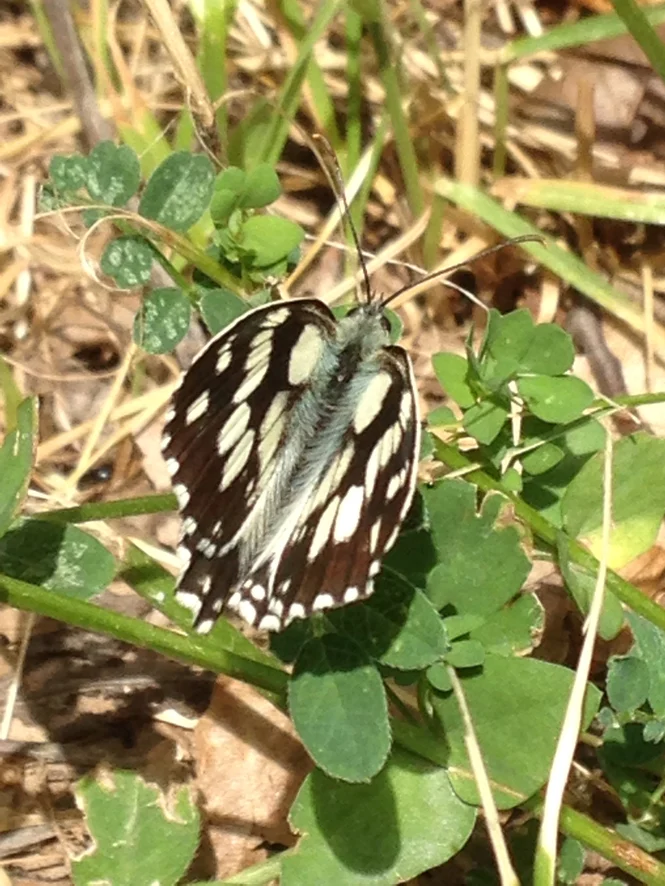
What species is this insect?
Melanargia galathea
